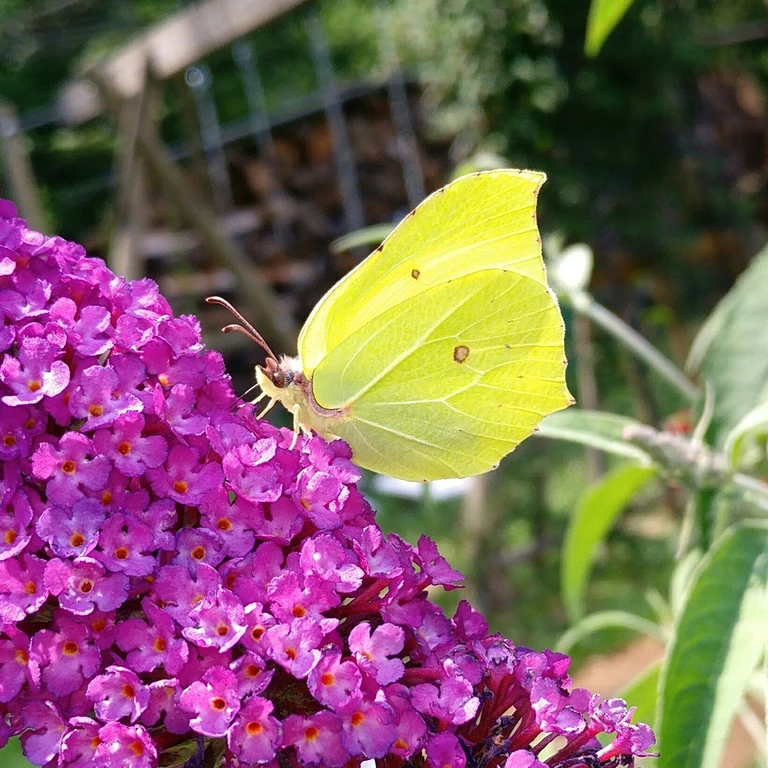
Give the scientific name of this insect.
Gonepteryx rhamni
